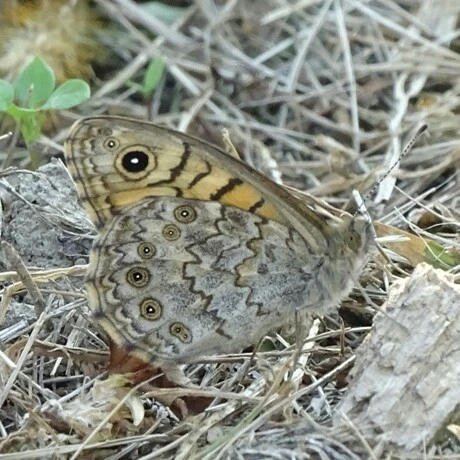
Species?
Lasiommata megera (also Pararge megera)
